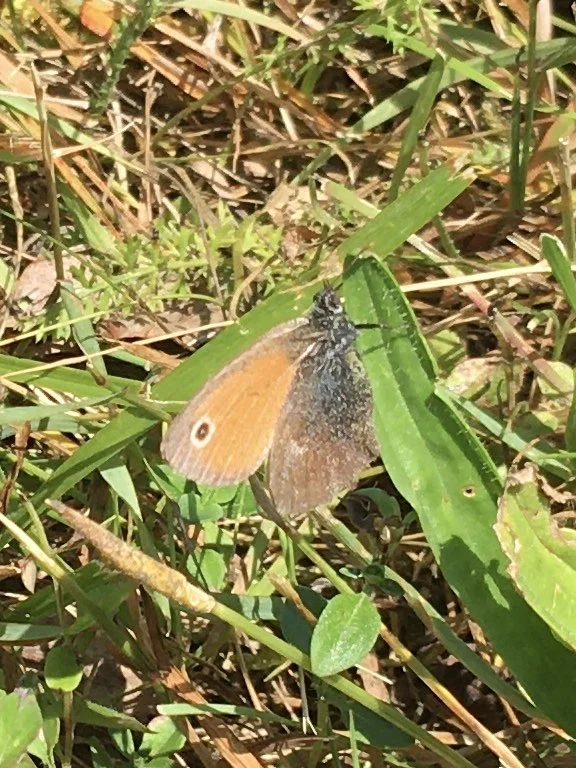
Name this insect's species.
Coenonympha pamphilus
